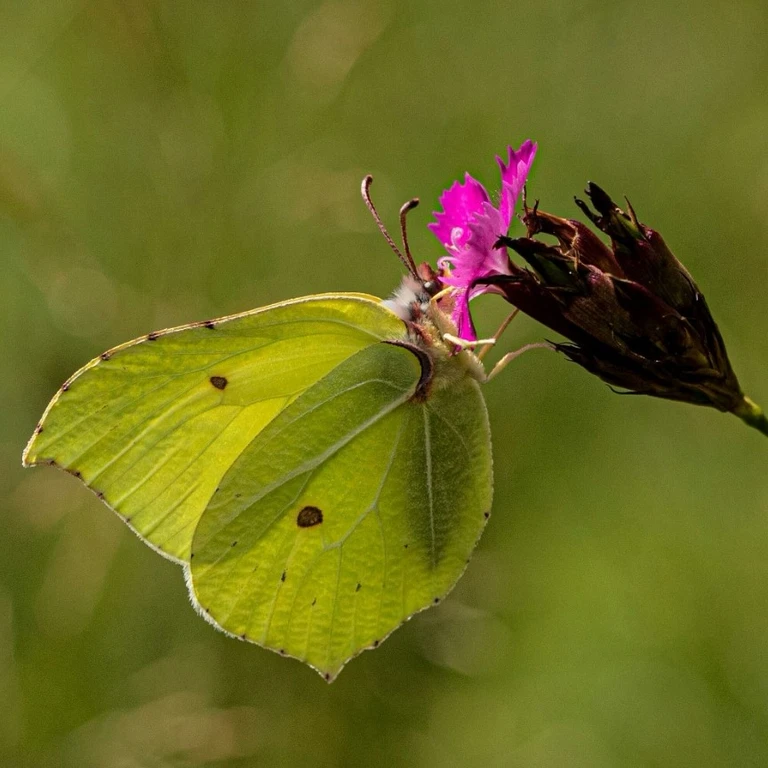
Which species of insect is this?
Gonepteryx rhamni
